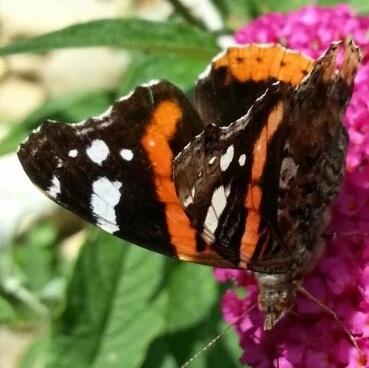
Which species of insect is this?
Vanessa atalanta
